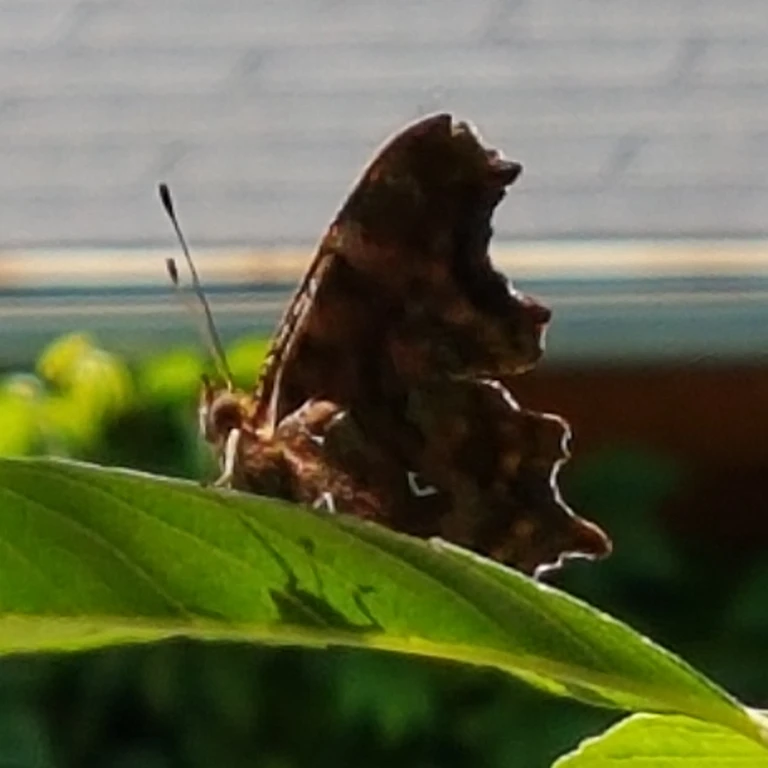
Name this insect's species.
Polygonia c-album
